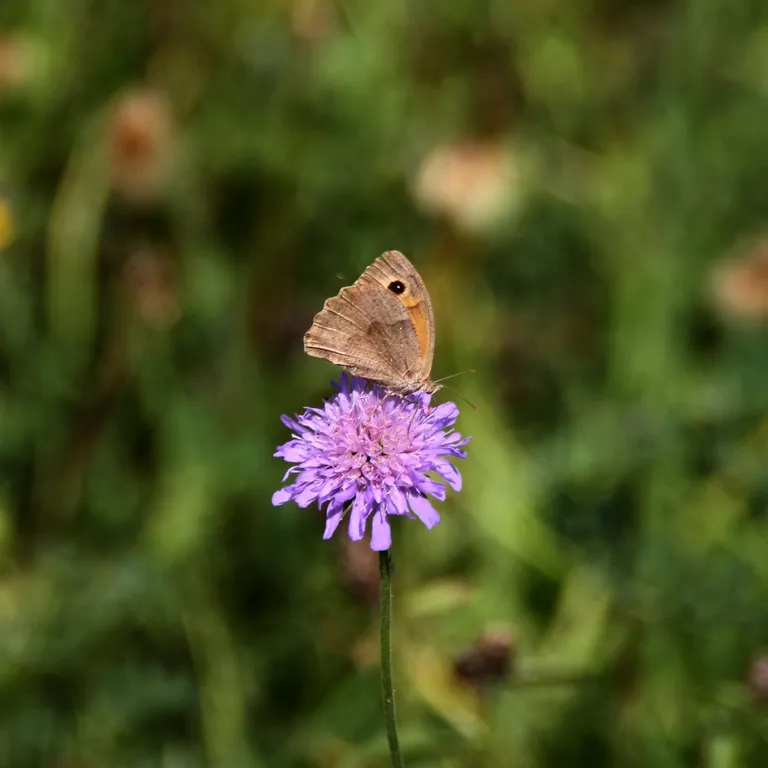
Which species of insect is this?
Maniola jurtina
